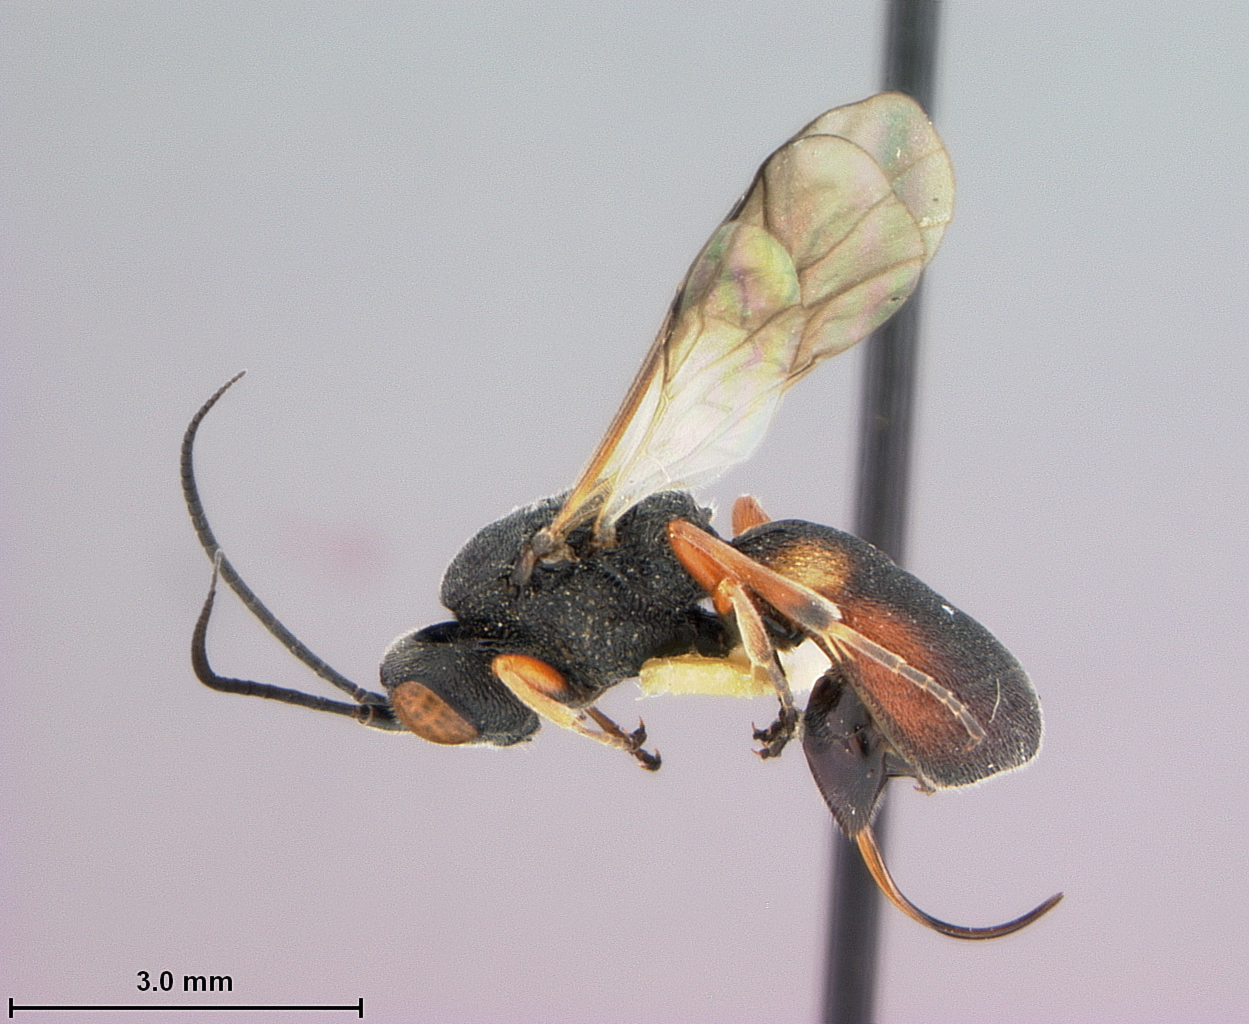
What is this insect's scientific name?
Chelonus muesebeck
